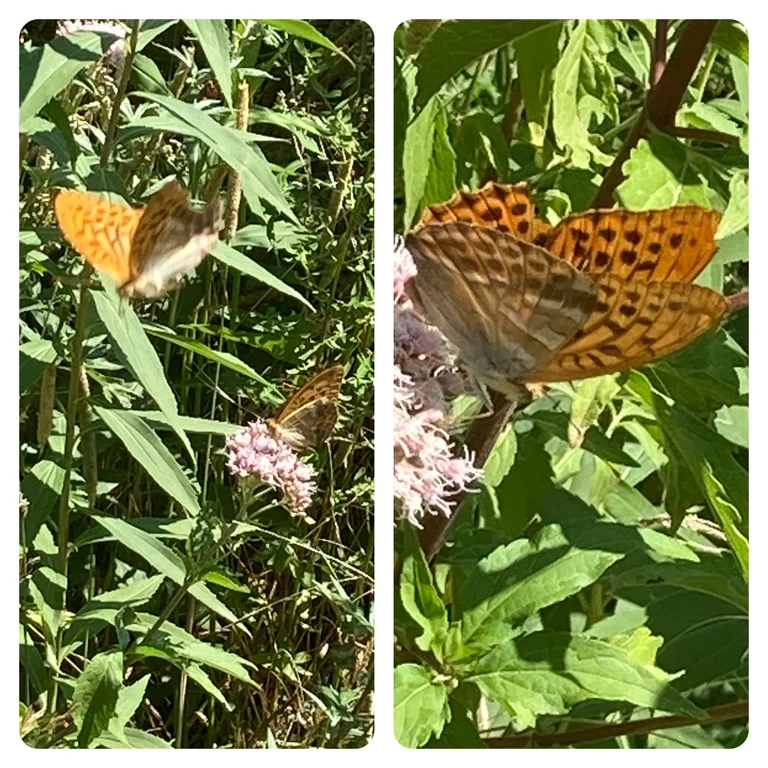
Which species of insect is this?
Argynnis paphia
